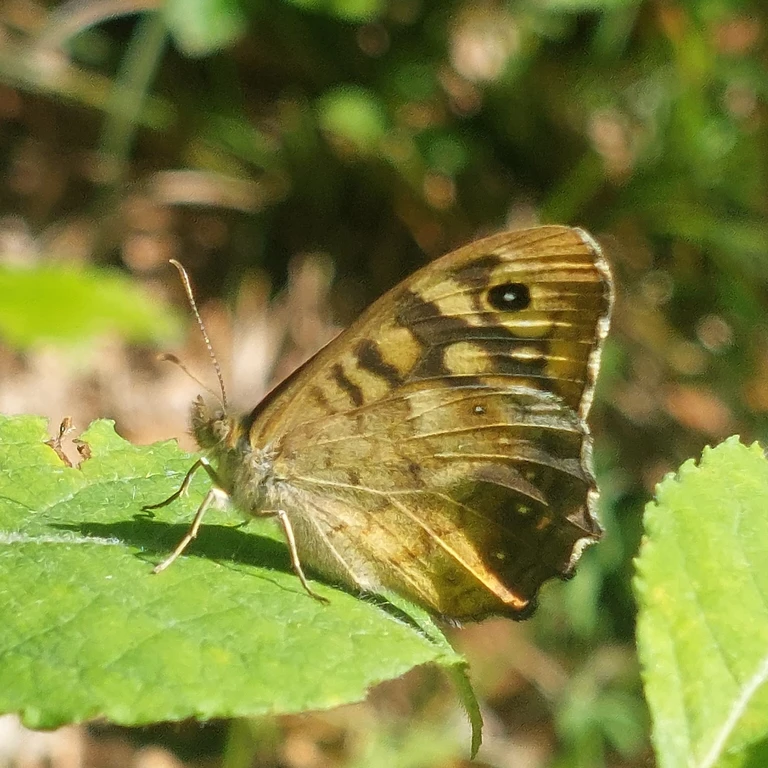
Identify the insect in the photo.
Pararge aegeria
